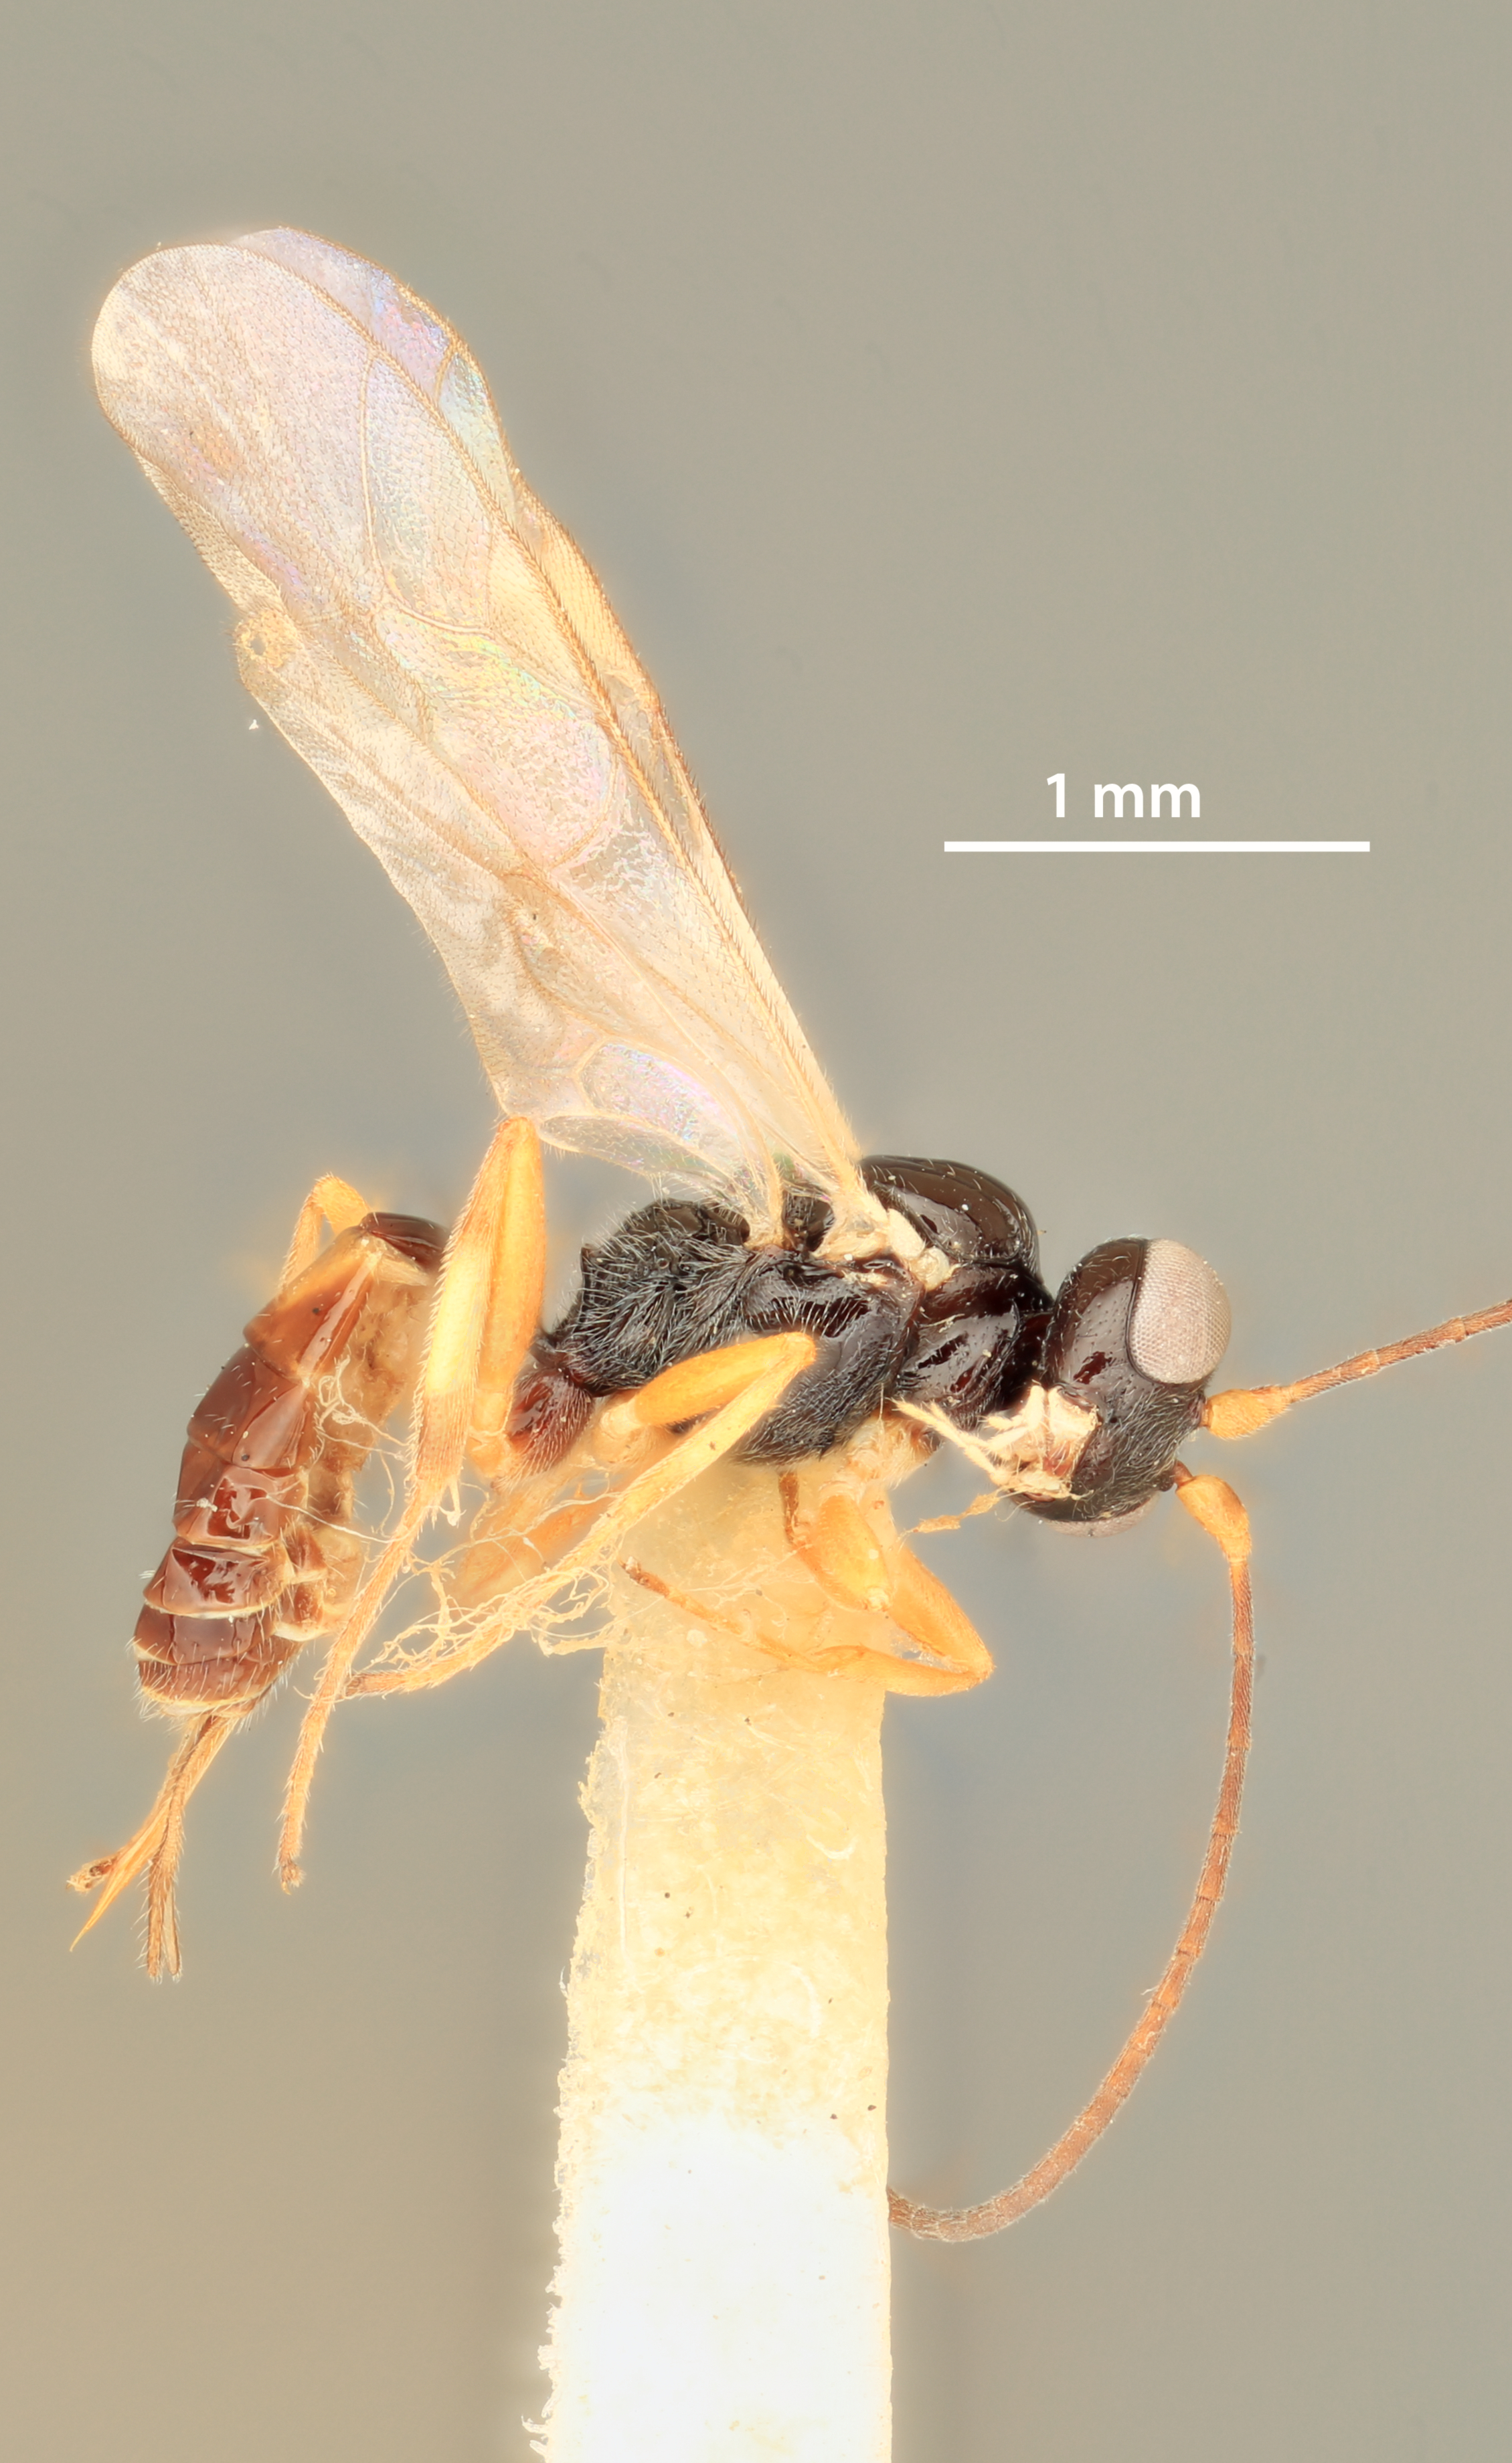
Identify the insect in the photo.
Zaparaphylax perinae
